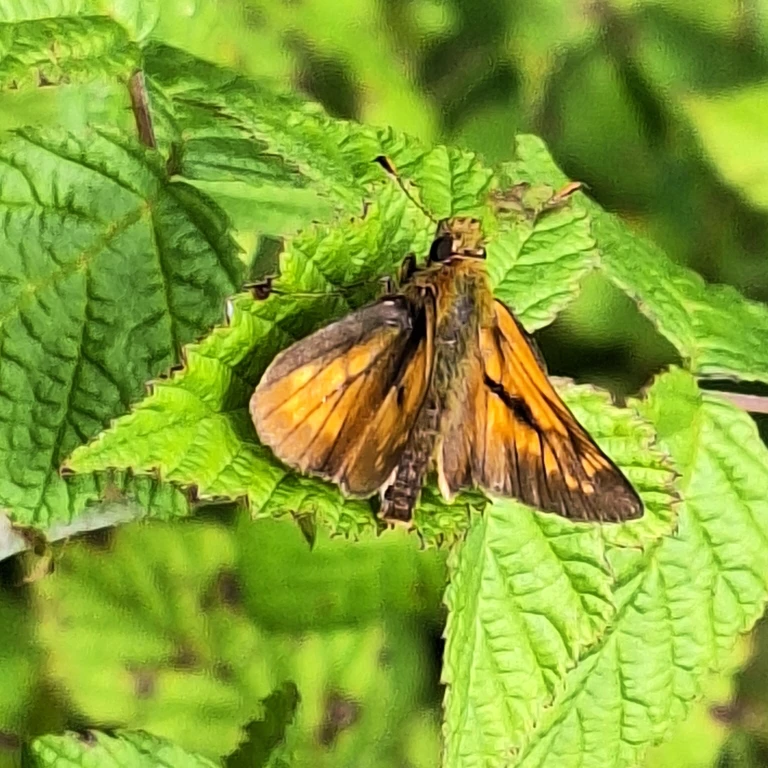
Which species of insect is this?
Ochlodes sylvanus (also Ochlodes venata)
